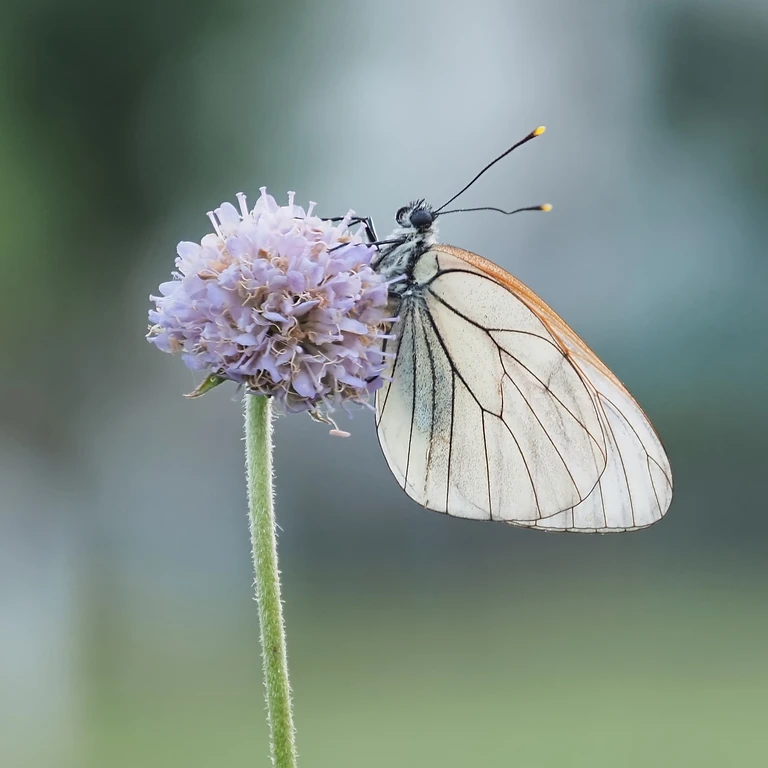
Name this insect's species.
Aporia crataegi
